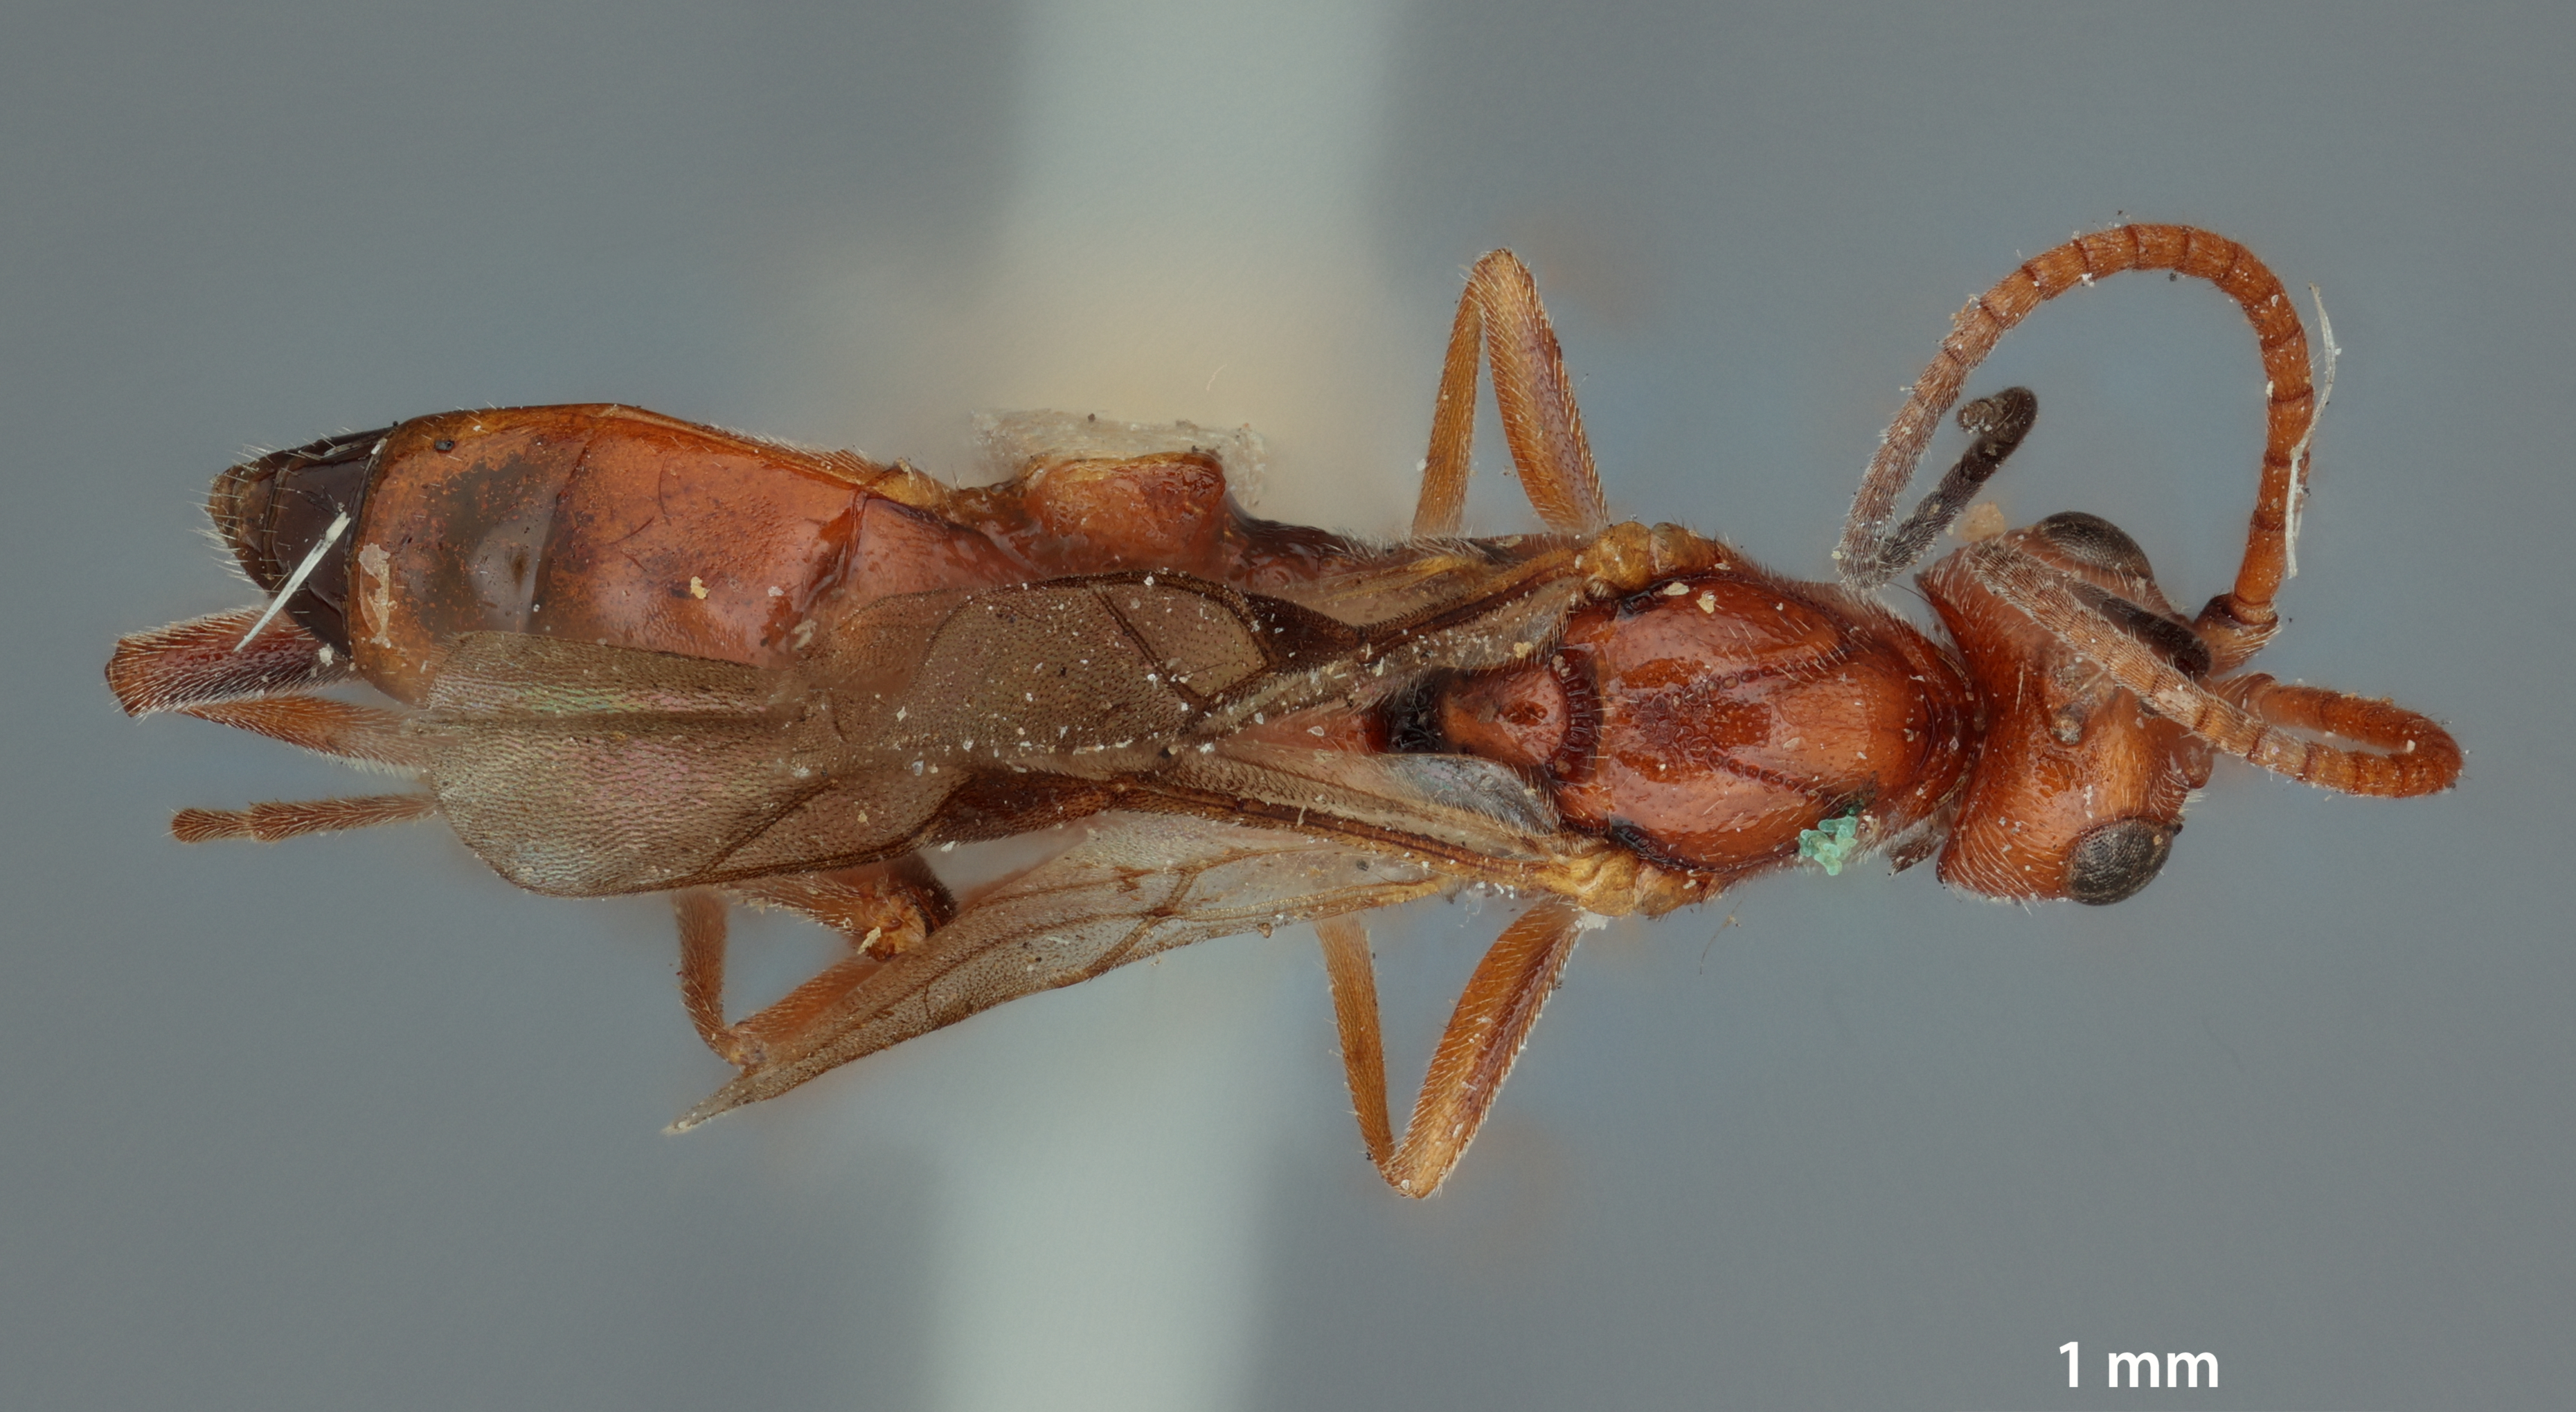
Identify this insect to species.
Orgilus coloradensis
